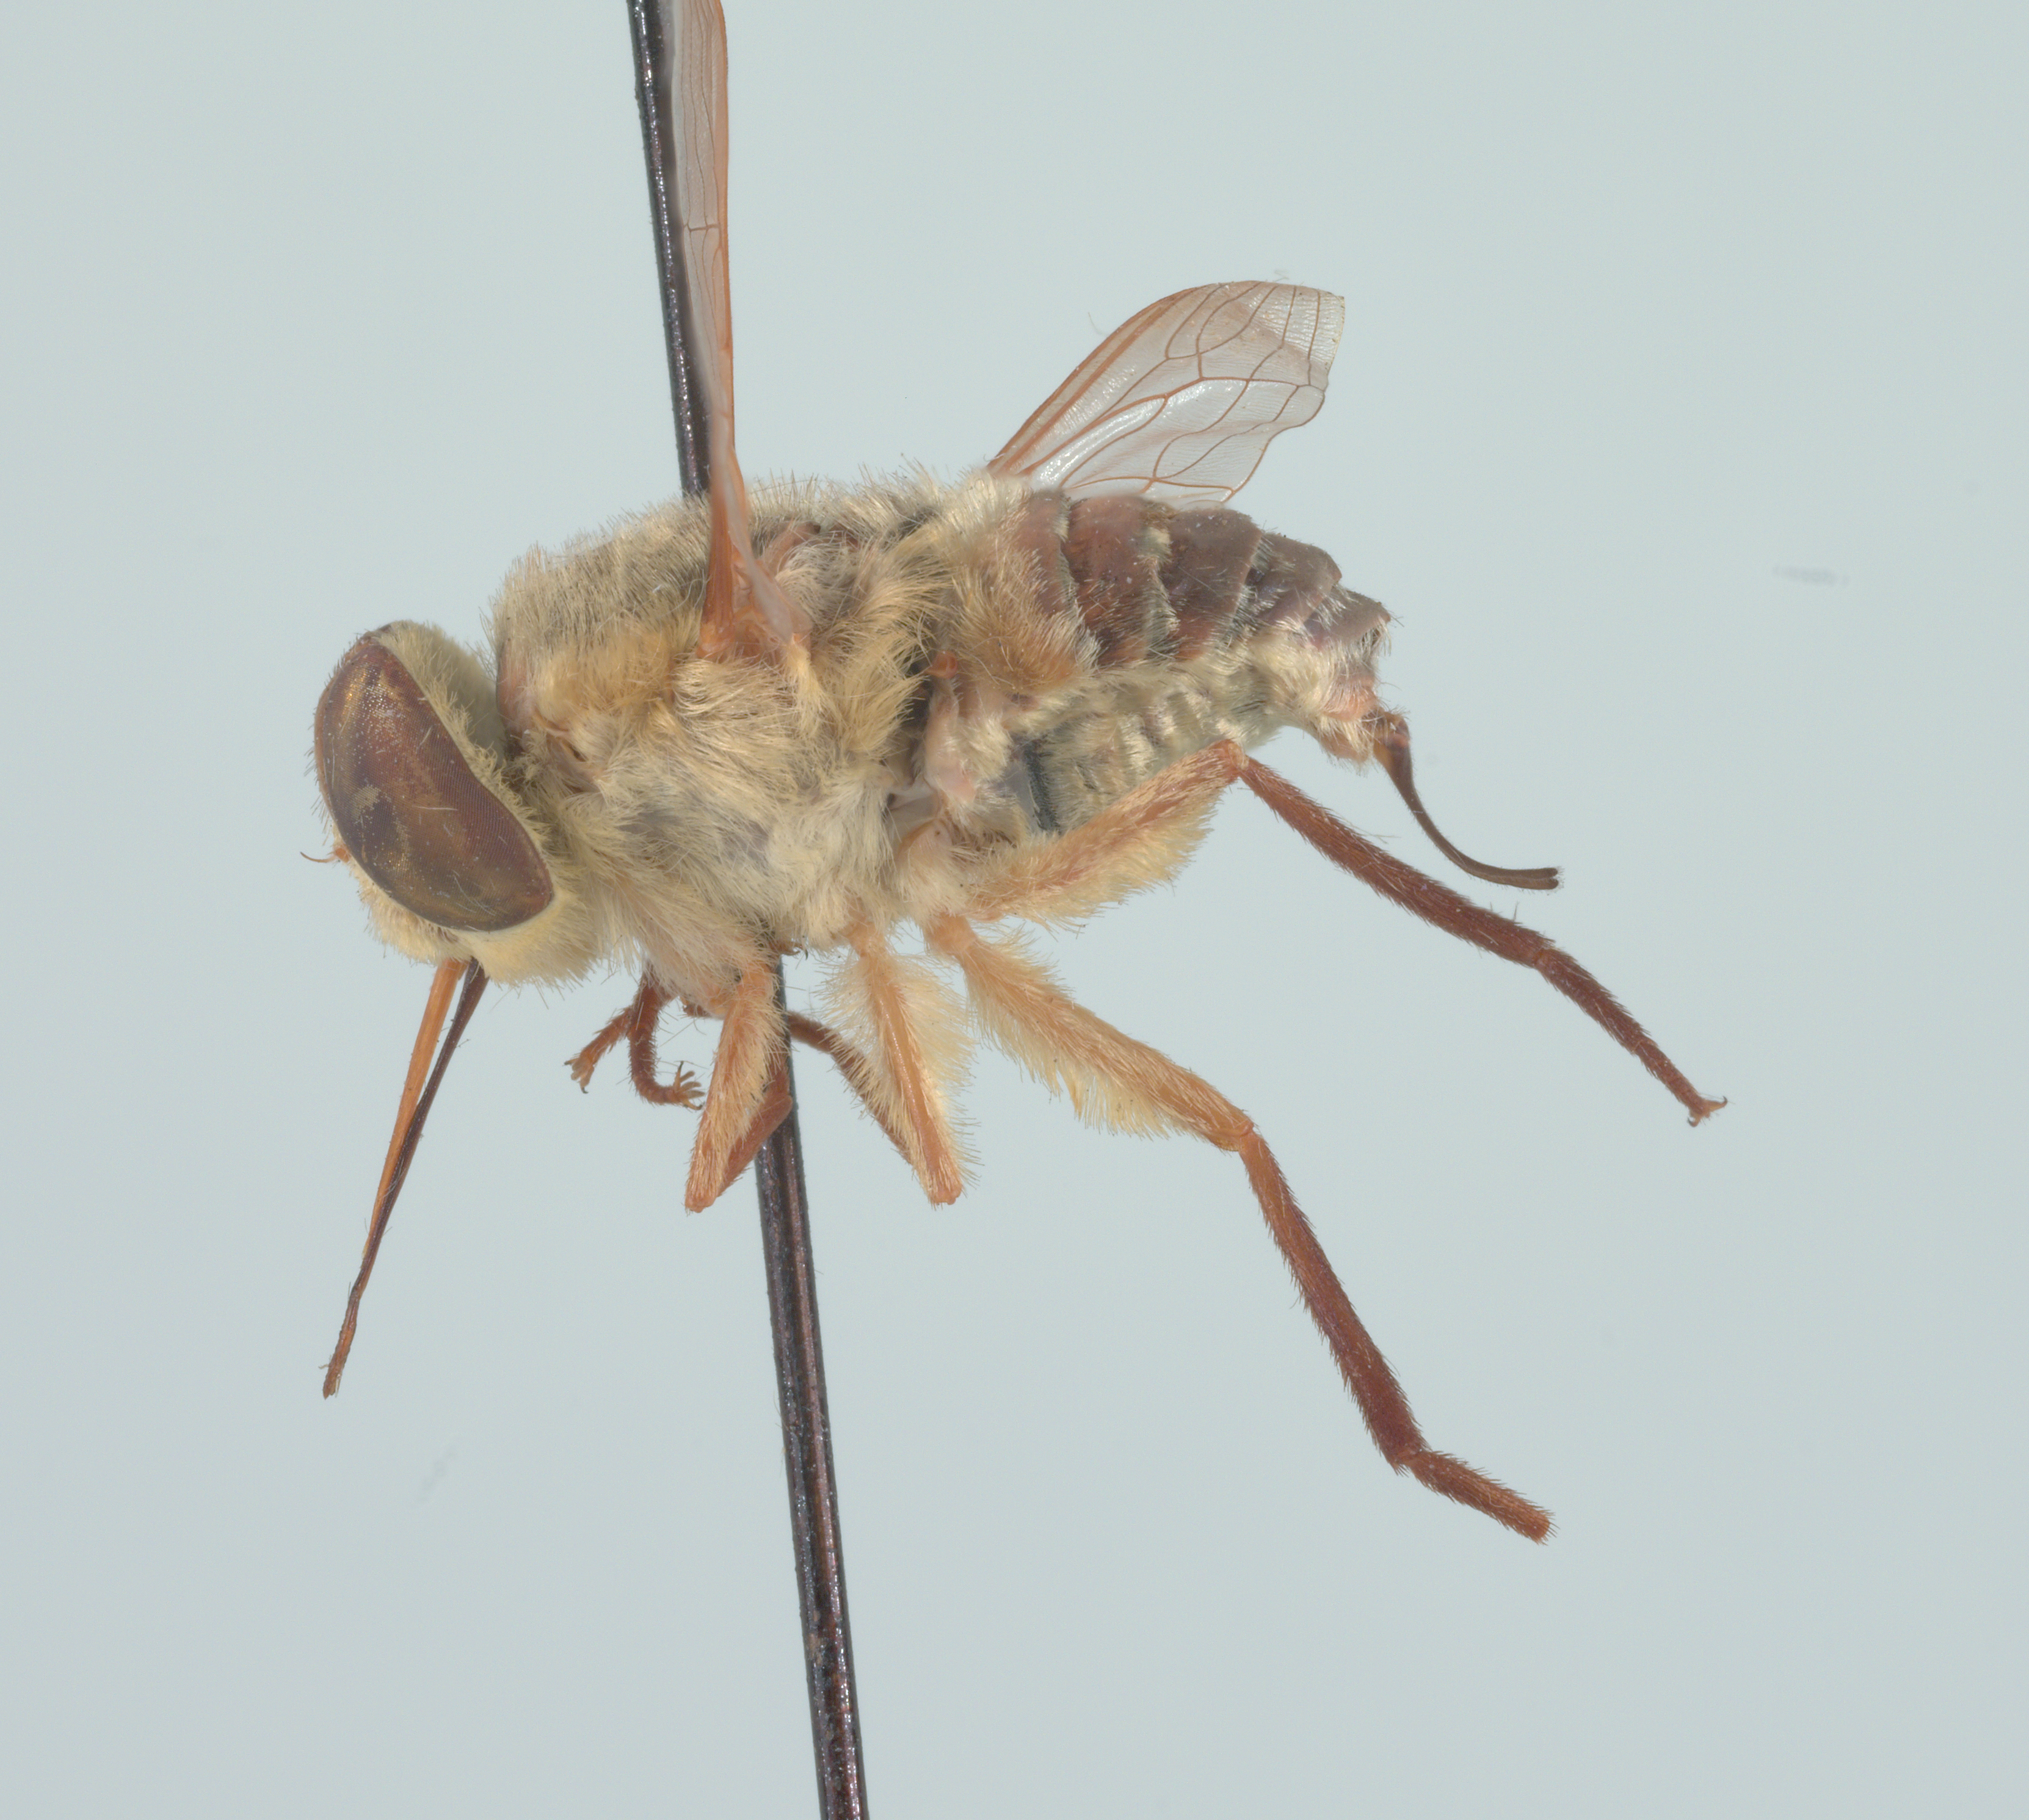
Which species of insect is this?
Neorhynchocephalus volaticus
